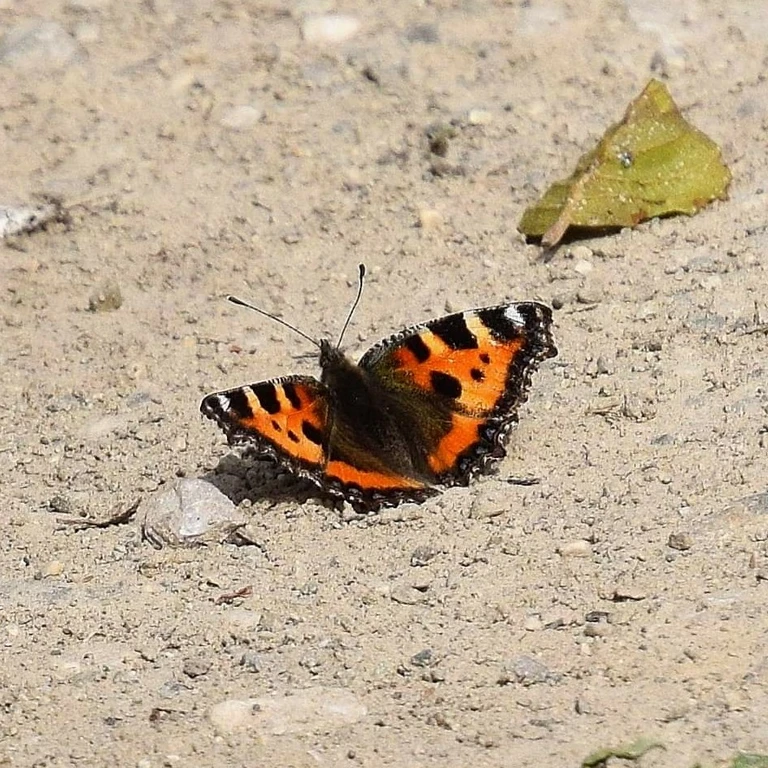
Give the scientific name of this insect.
Aglais urticae
